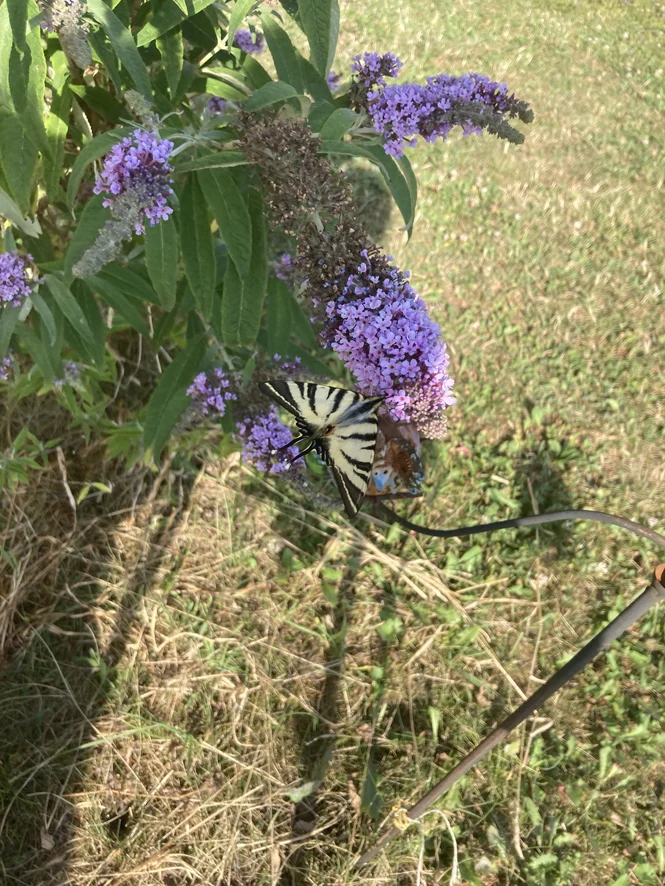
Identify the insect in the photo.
Iphiclides podalirius
